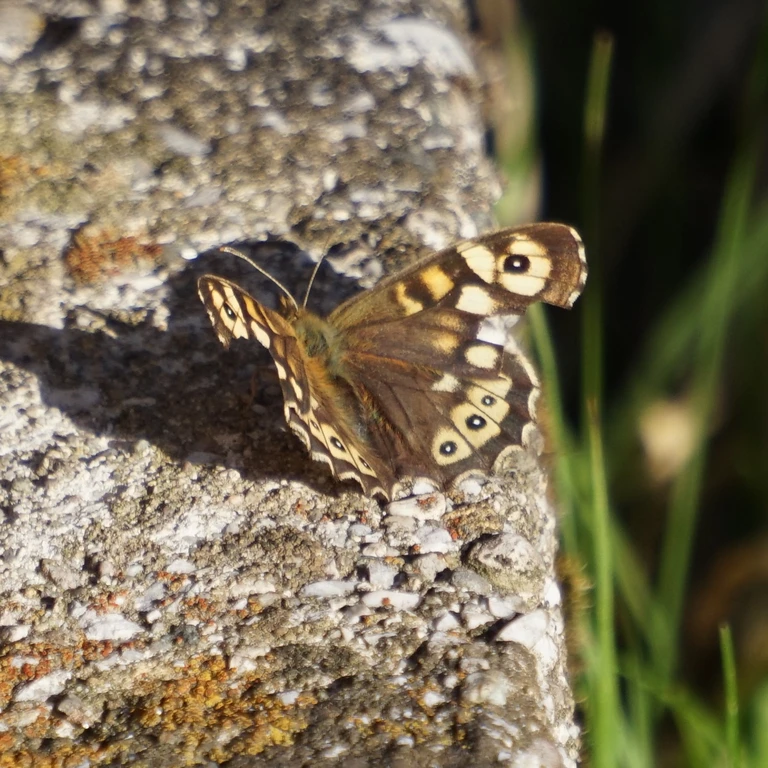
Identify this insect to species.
Pararge aegeria
